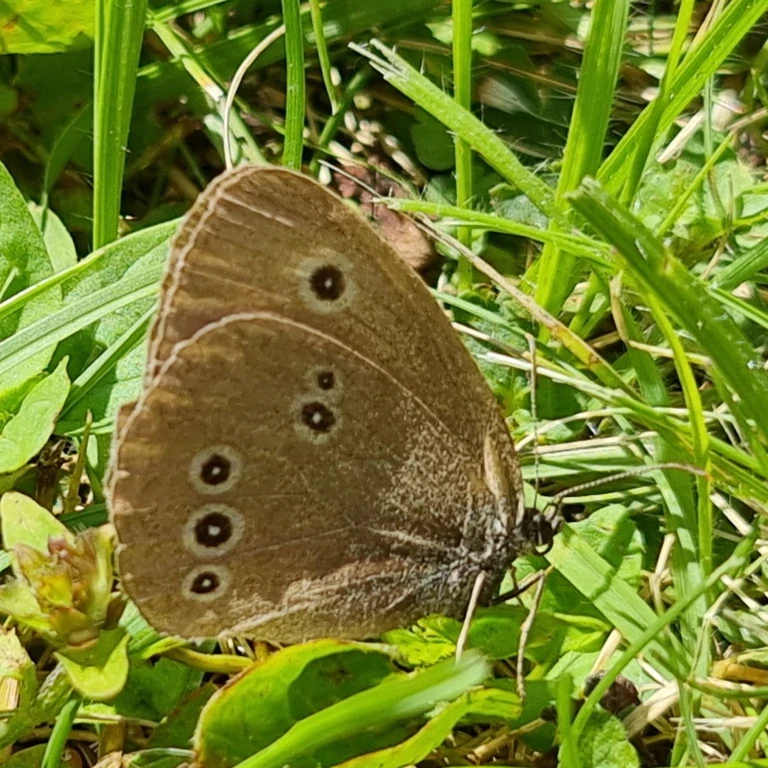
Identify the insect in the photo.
Aphantopus hyperantus
